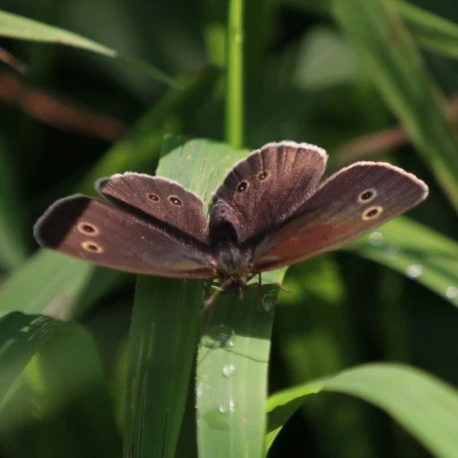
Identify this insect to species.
Aphantopus hyperantus
